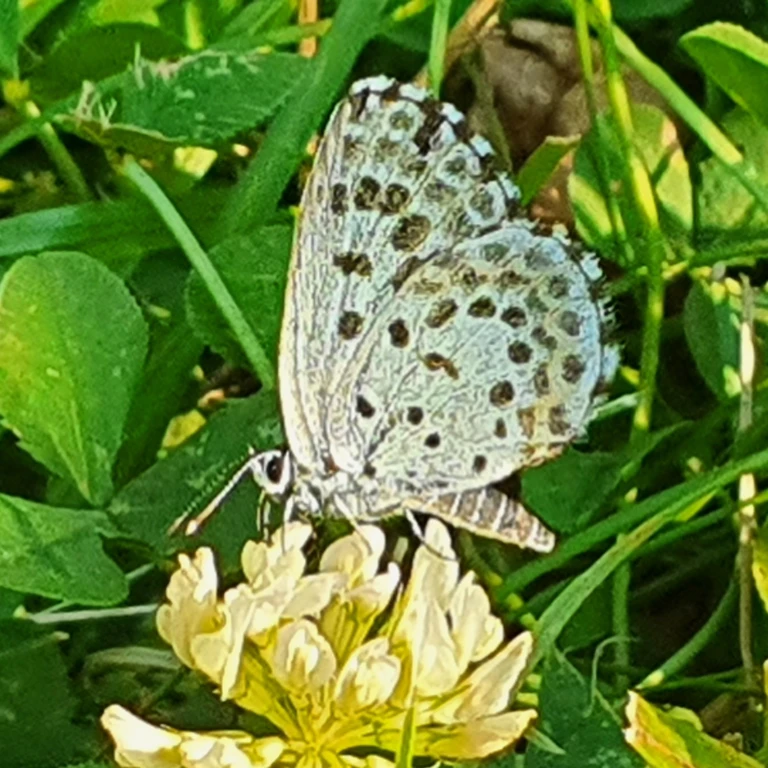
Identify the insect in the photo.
Scolitantides orion
